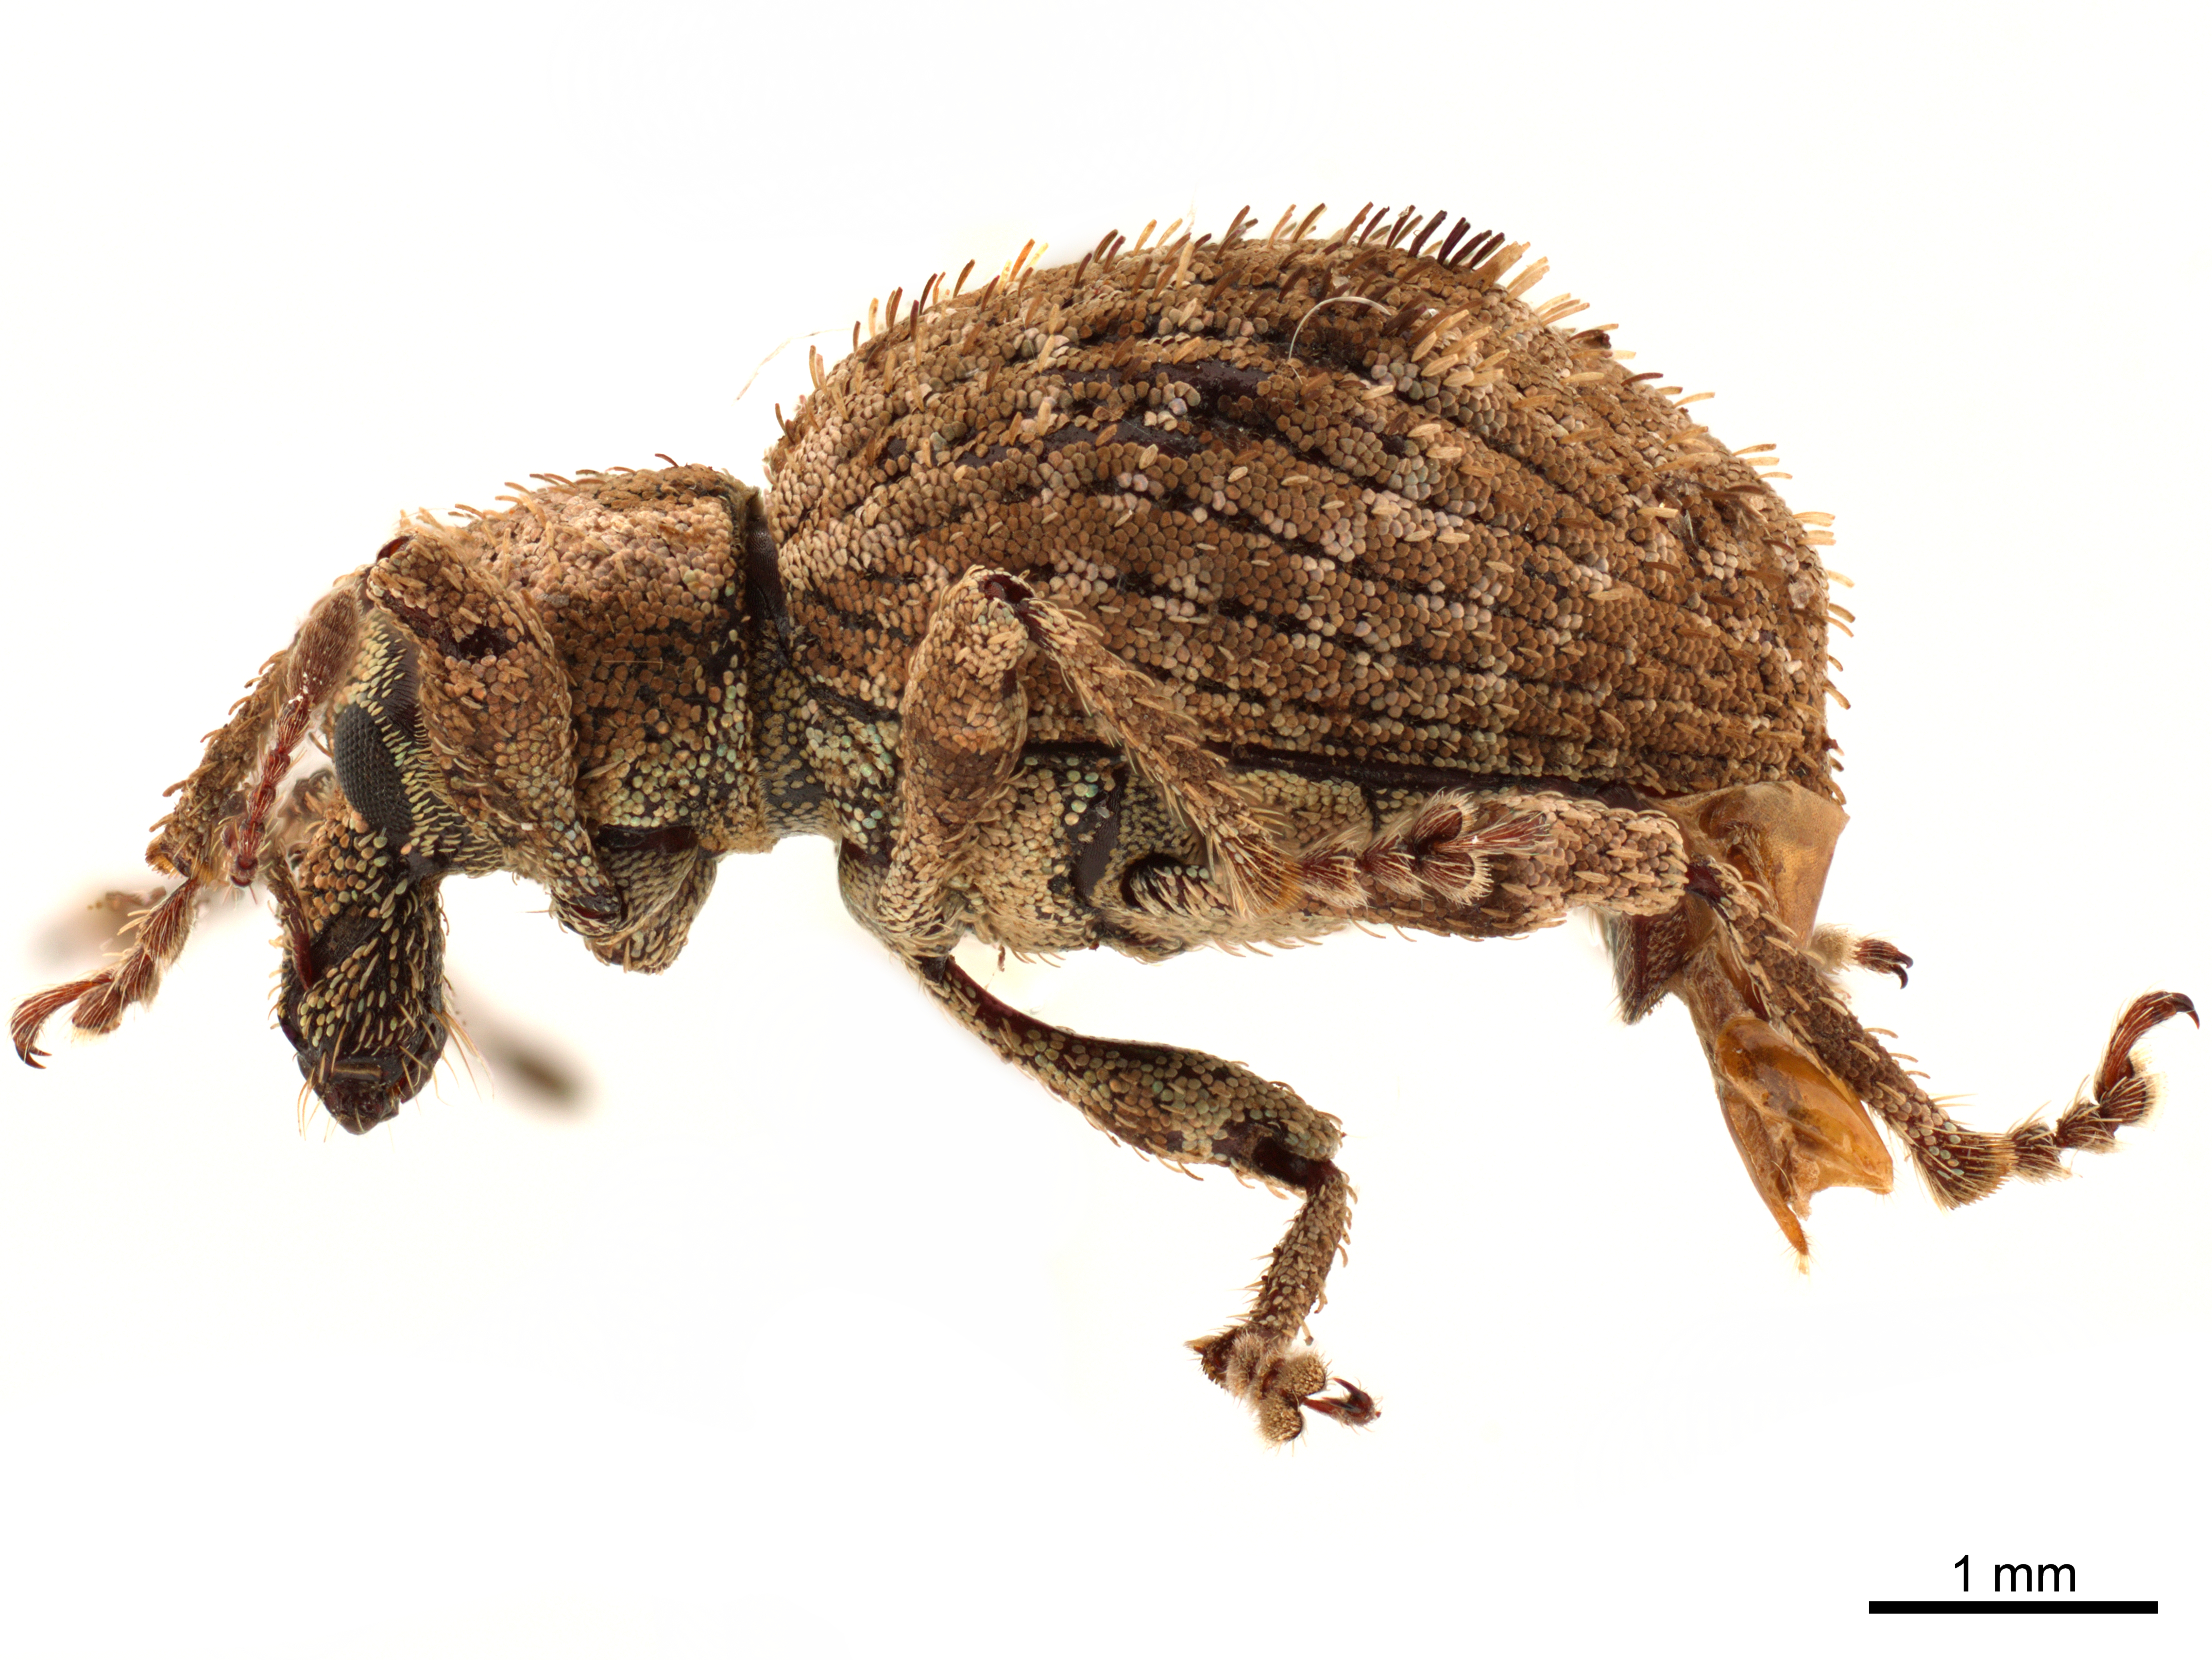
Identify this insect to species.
Dasydema hirtella
